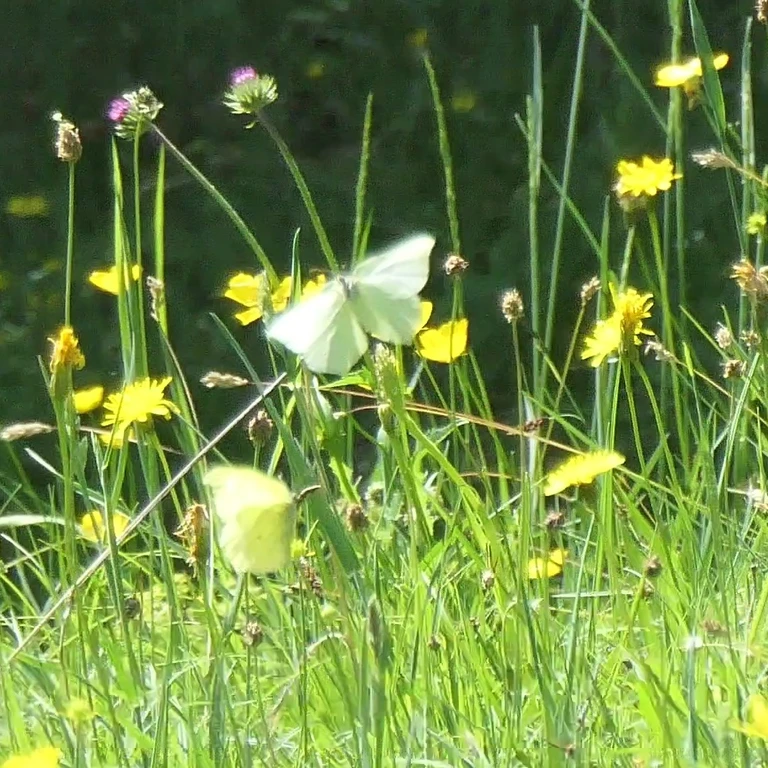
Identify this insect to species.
Gonepteryx rhamni
